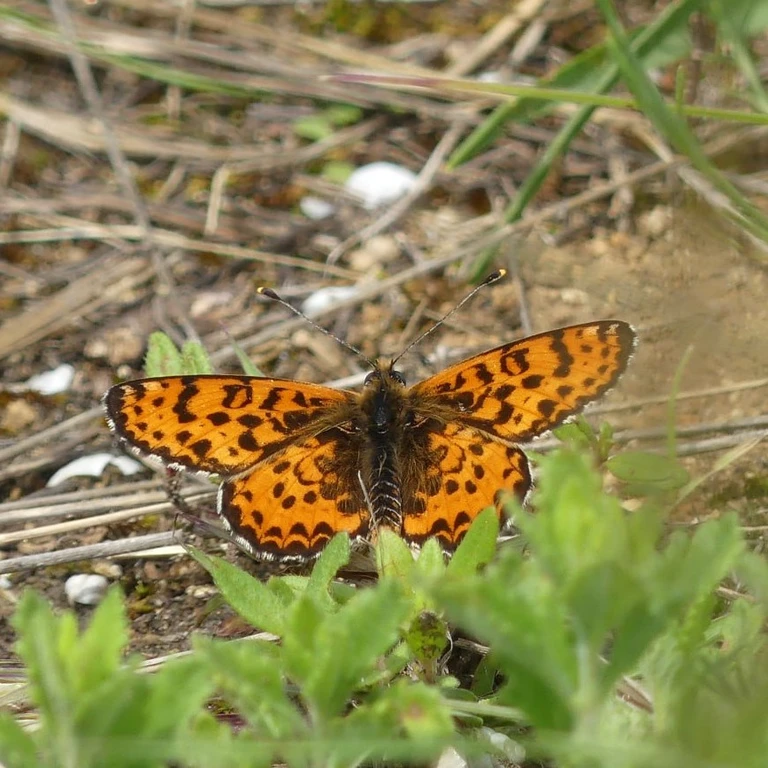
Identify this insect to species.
Melitaea didyma
